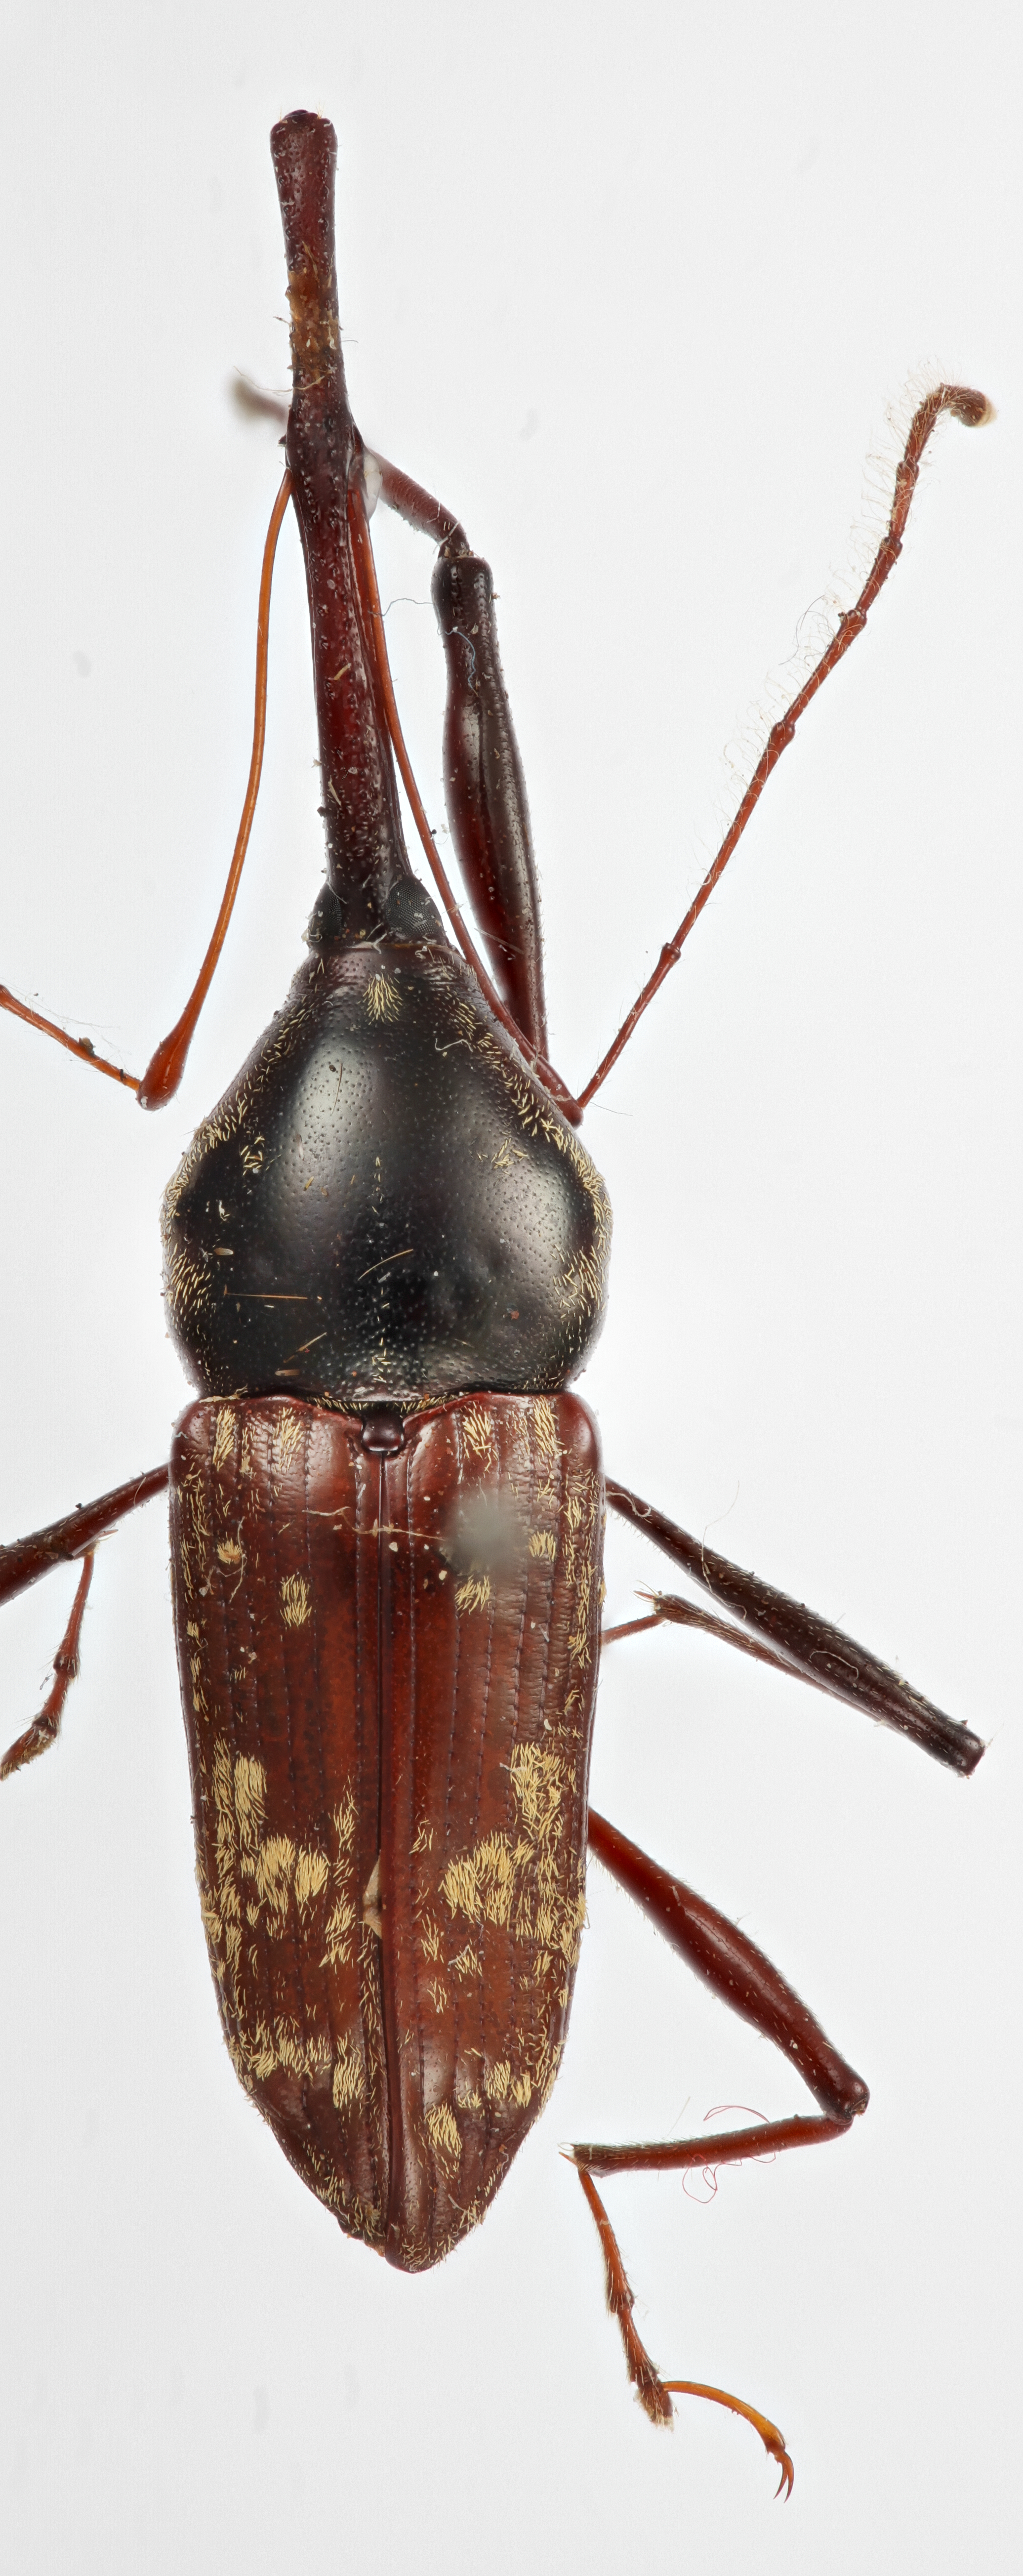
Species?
Nesotocus giffardi
